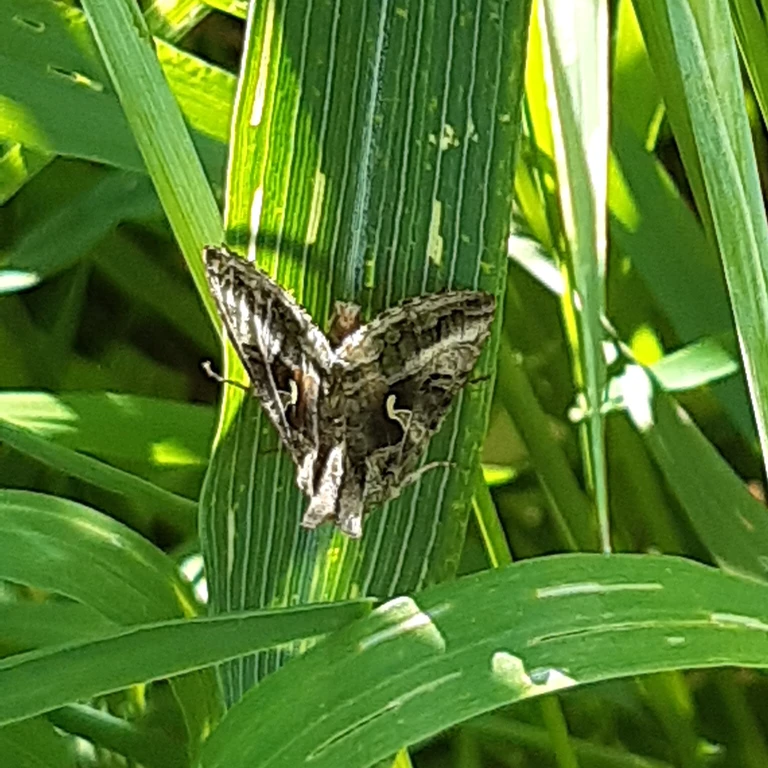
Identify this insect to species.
Autographa gamma
